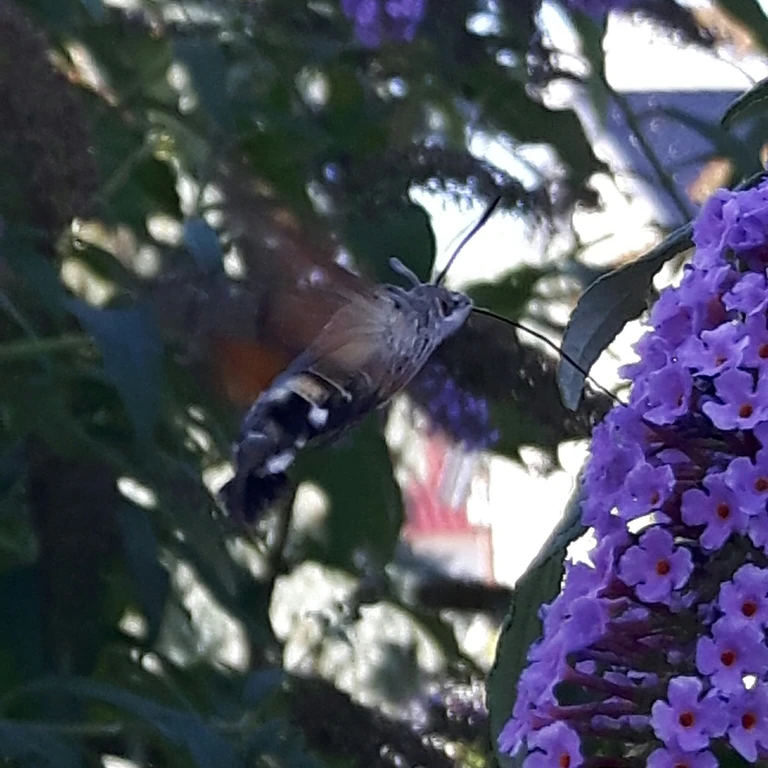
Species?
Macroglossum stellatarum
